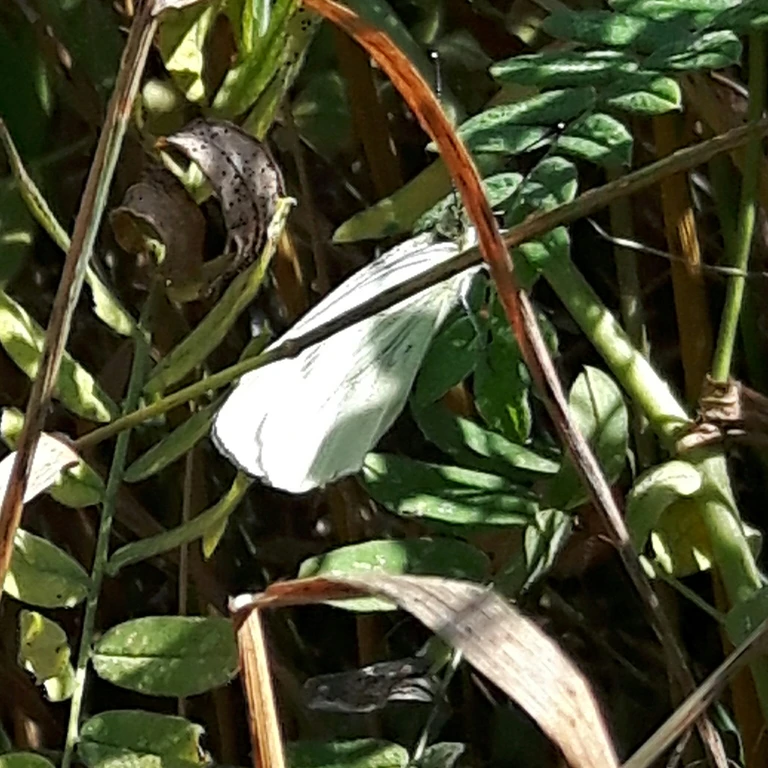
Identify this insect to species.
Pieris napi
